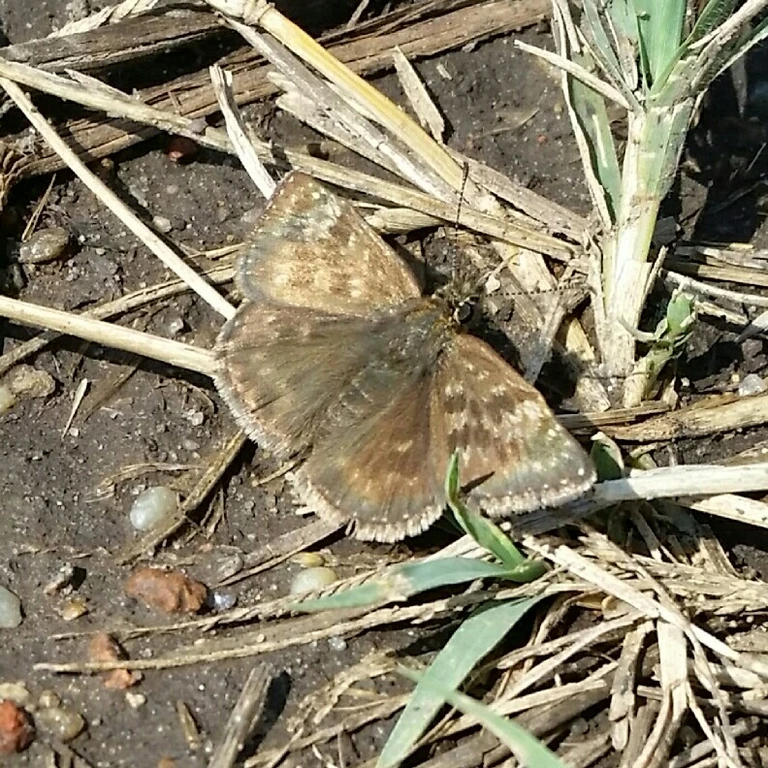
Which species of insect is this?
Erynnis tages
